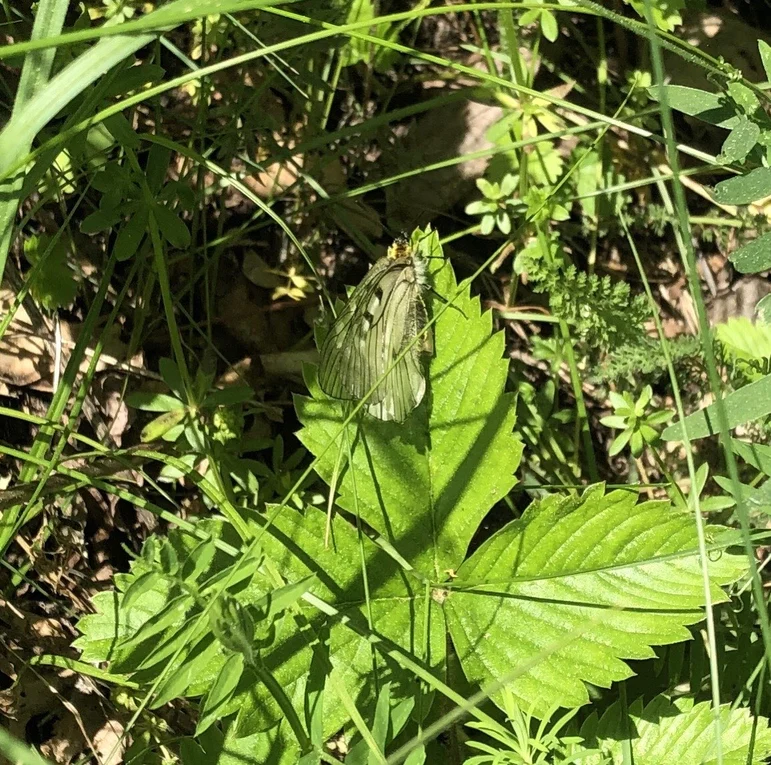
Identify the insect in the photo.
Parnassius mnemosyne
